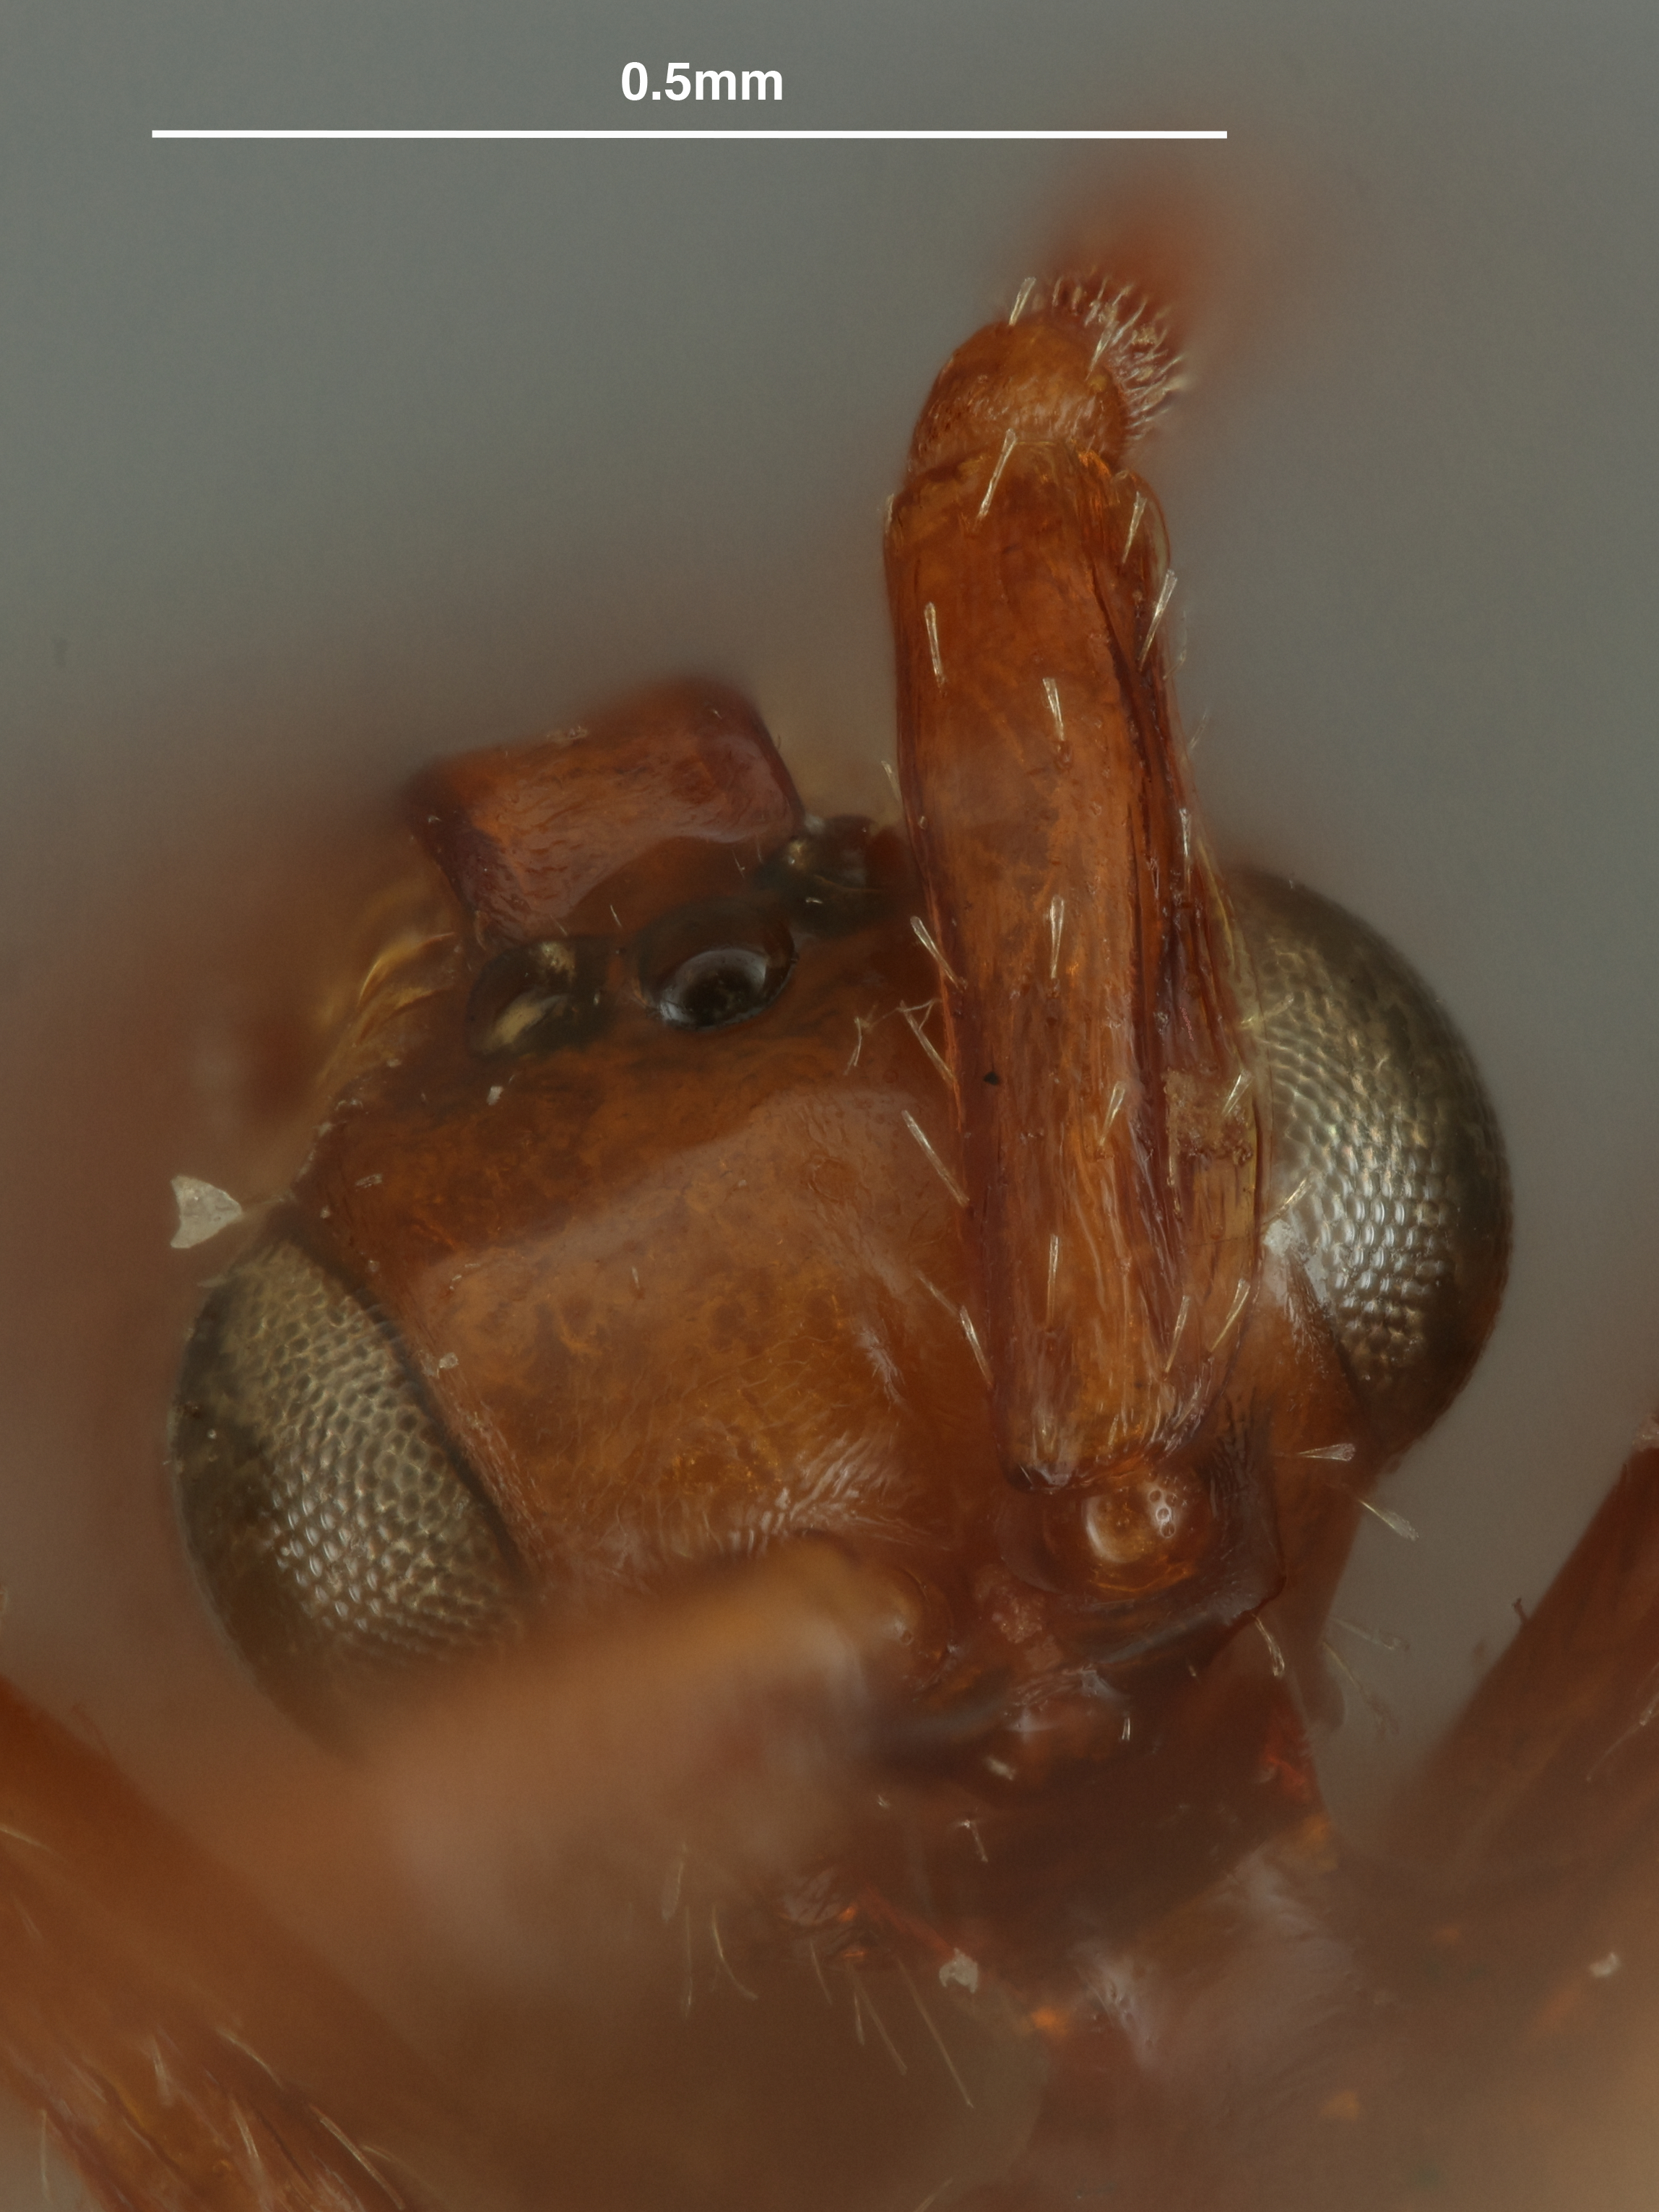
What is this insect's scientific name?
Loboscelidea bakeri
